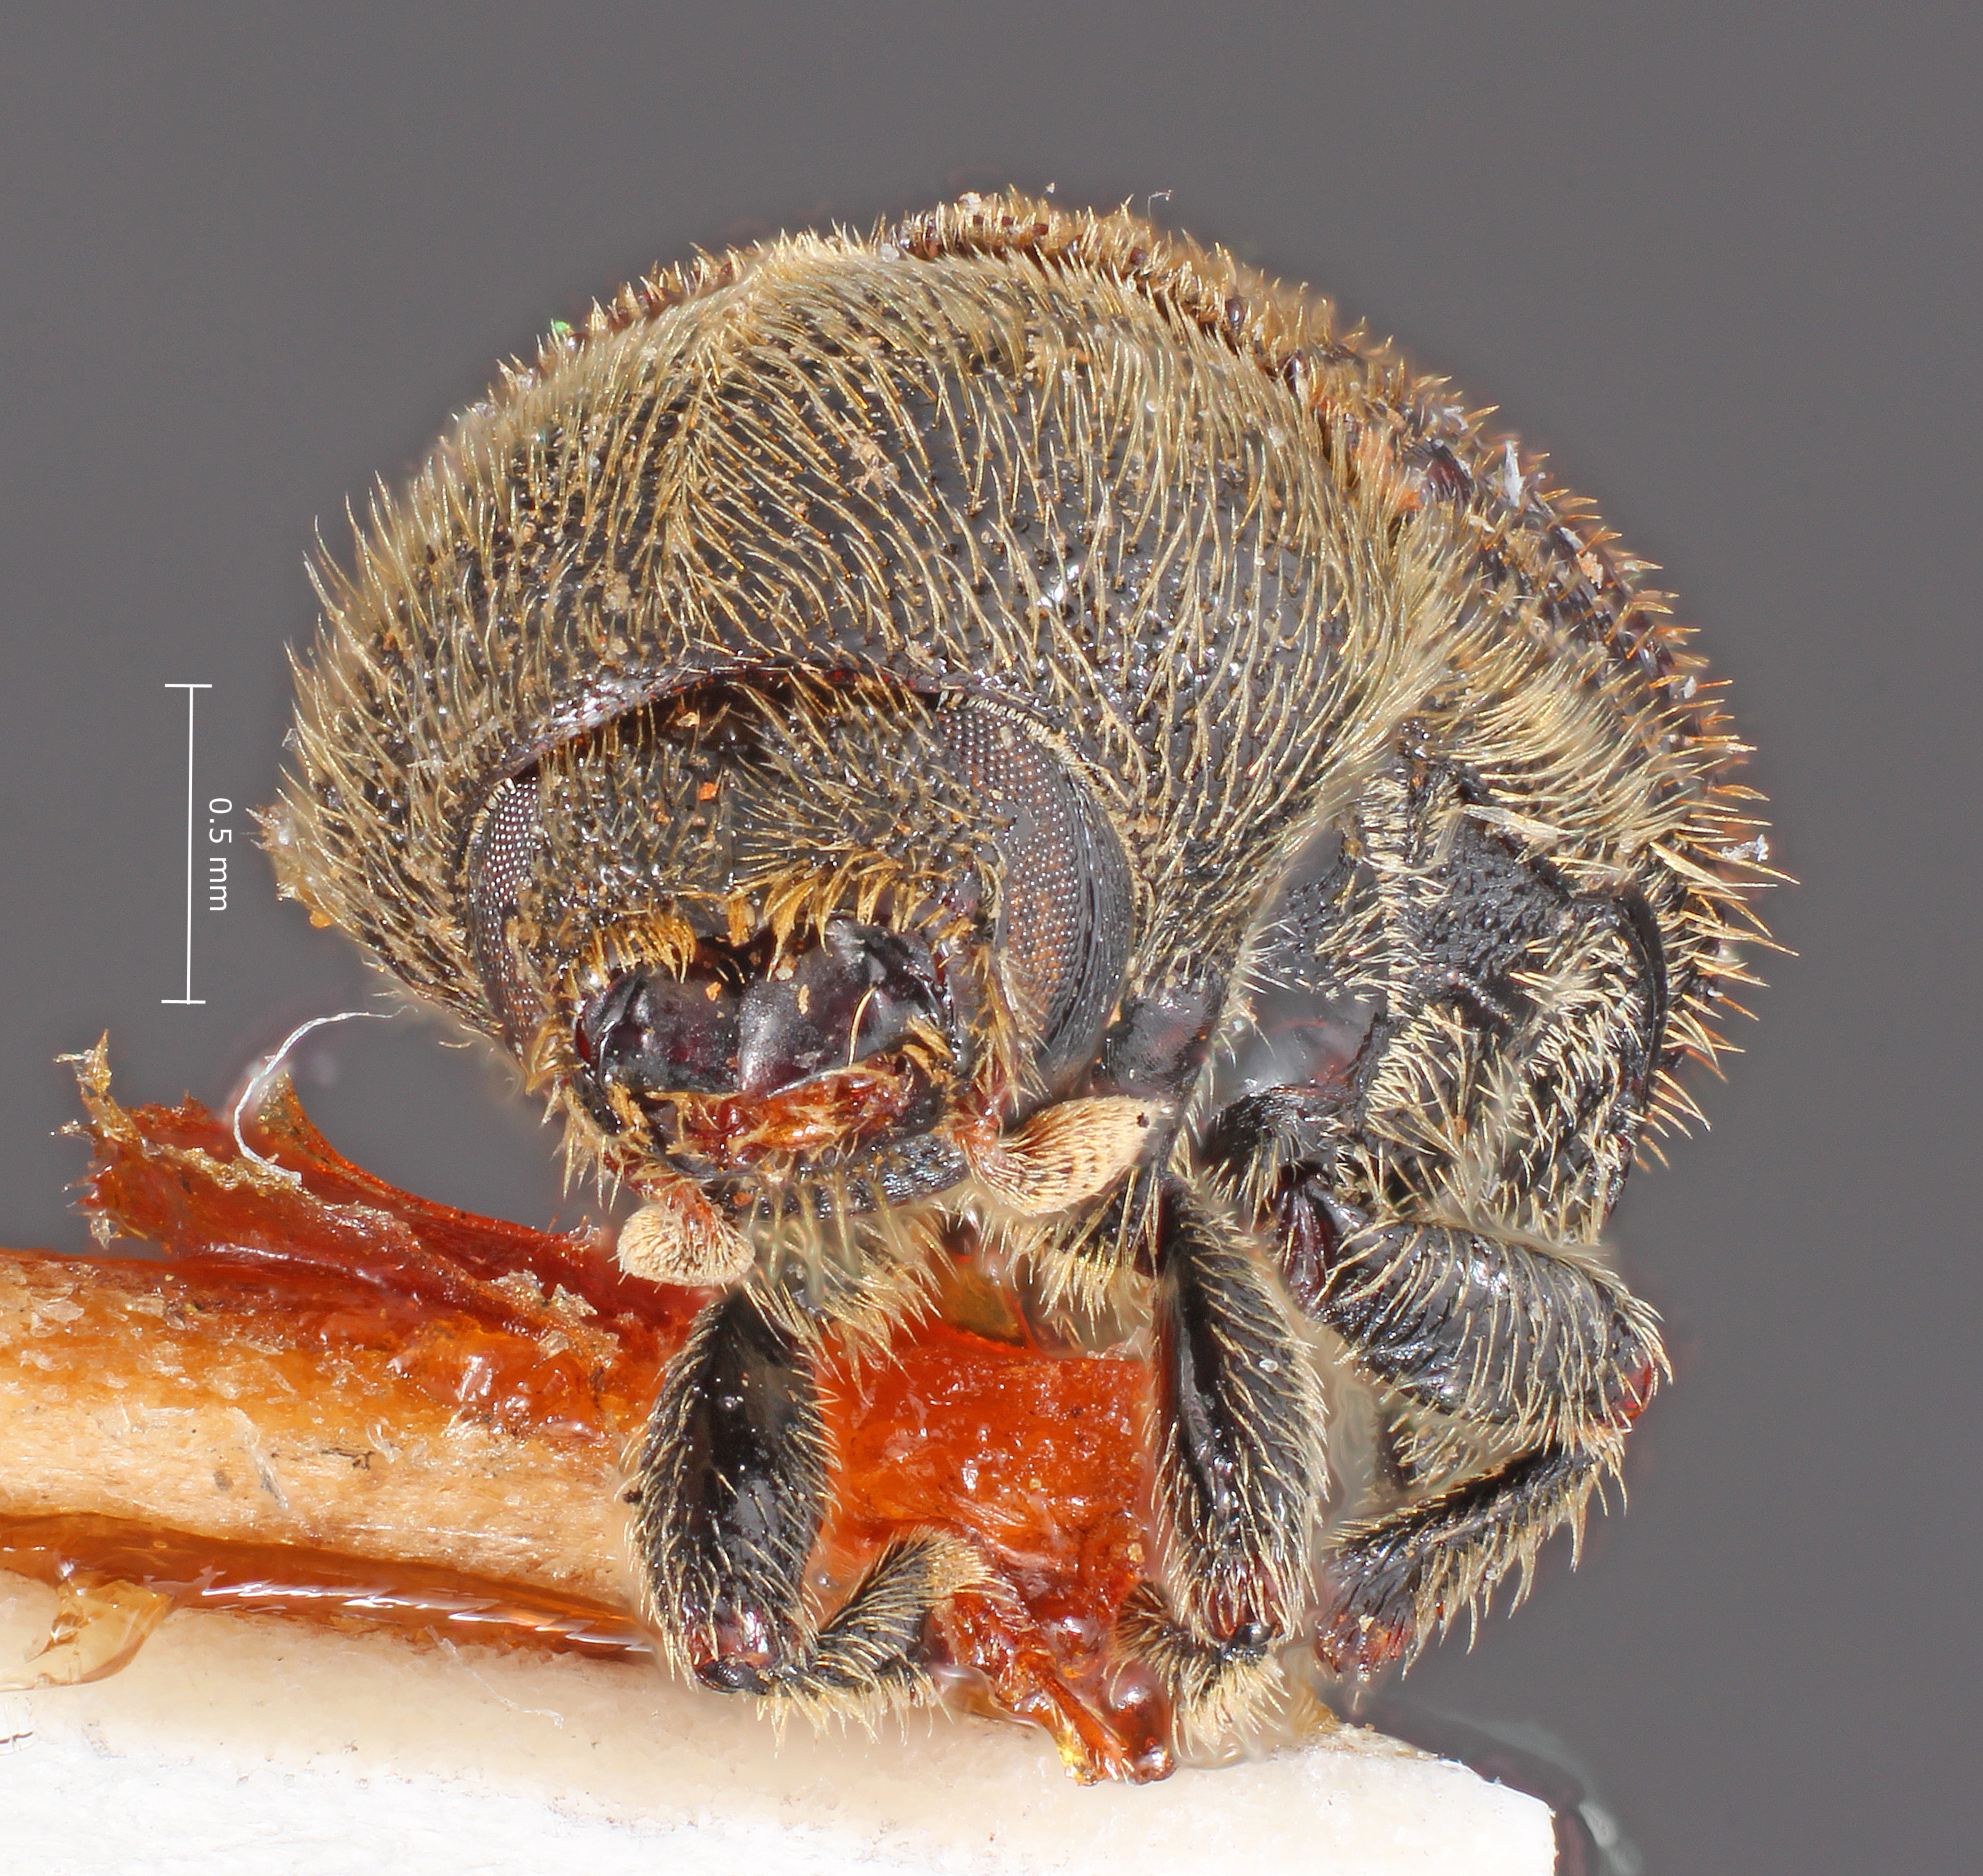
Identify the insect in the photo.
Phloeosinus baumanni
